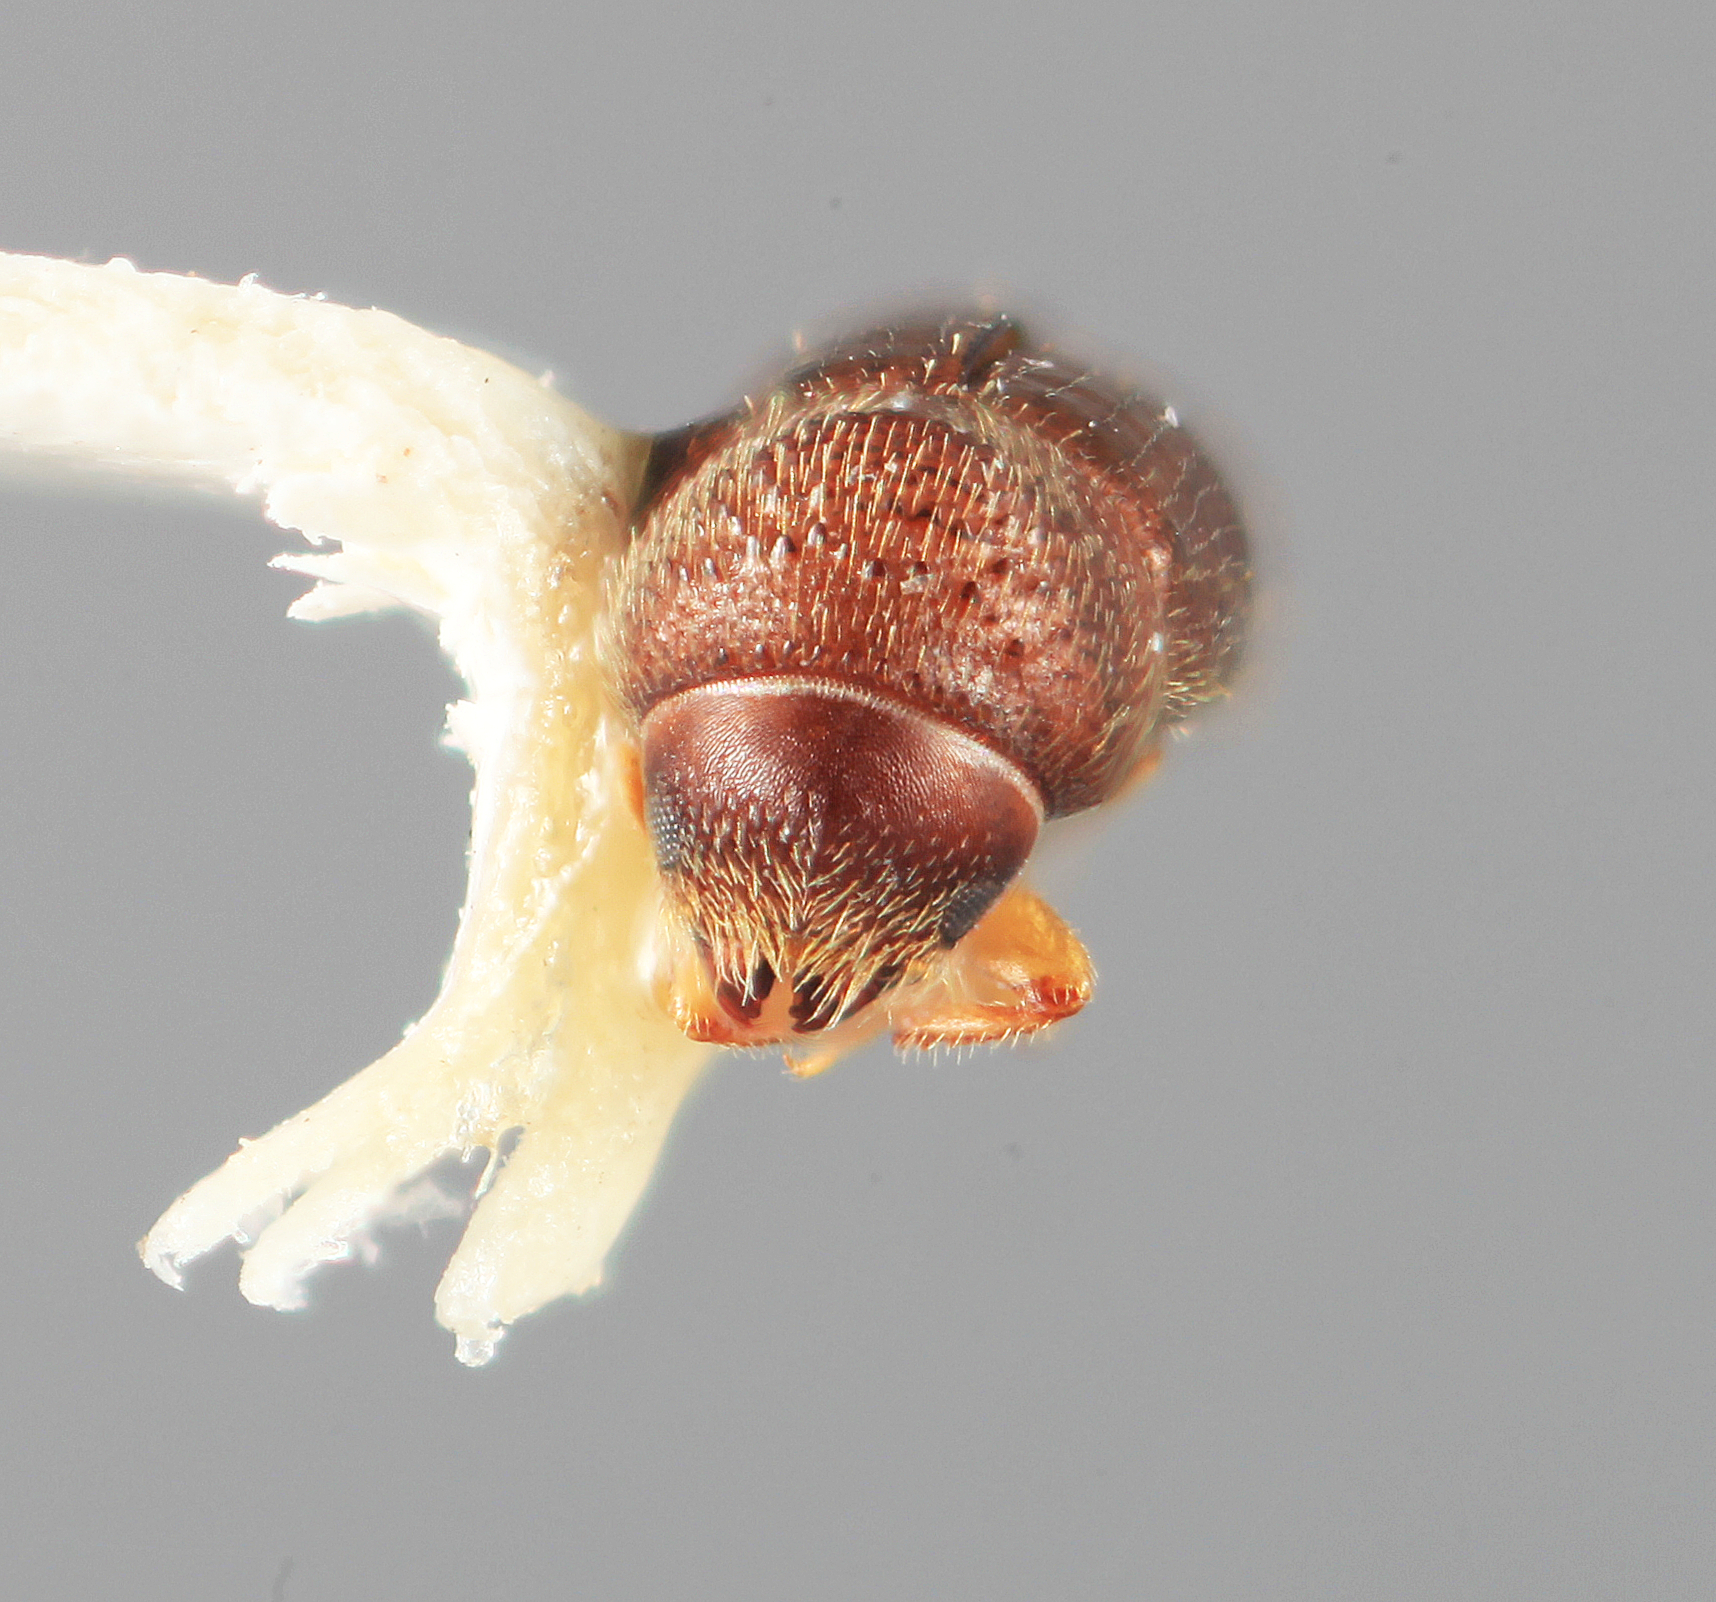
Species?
Cryptocarenus lepidus
